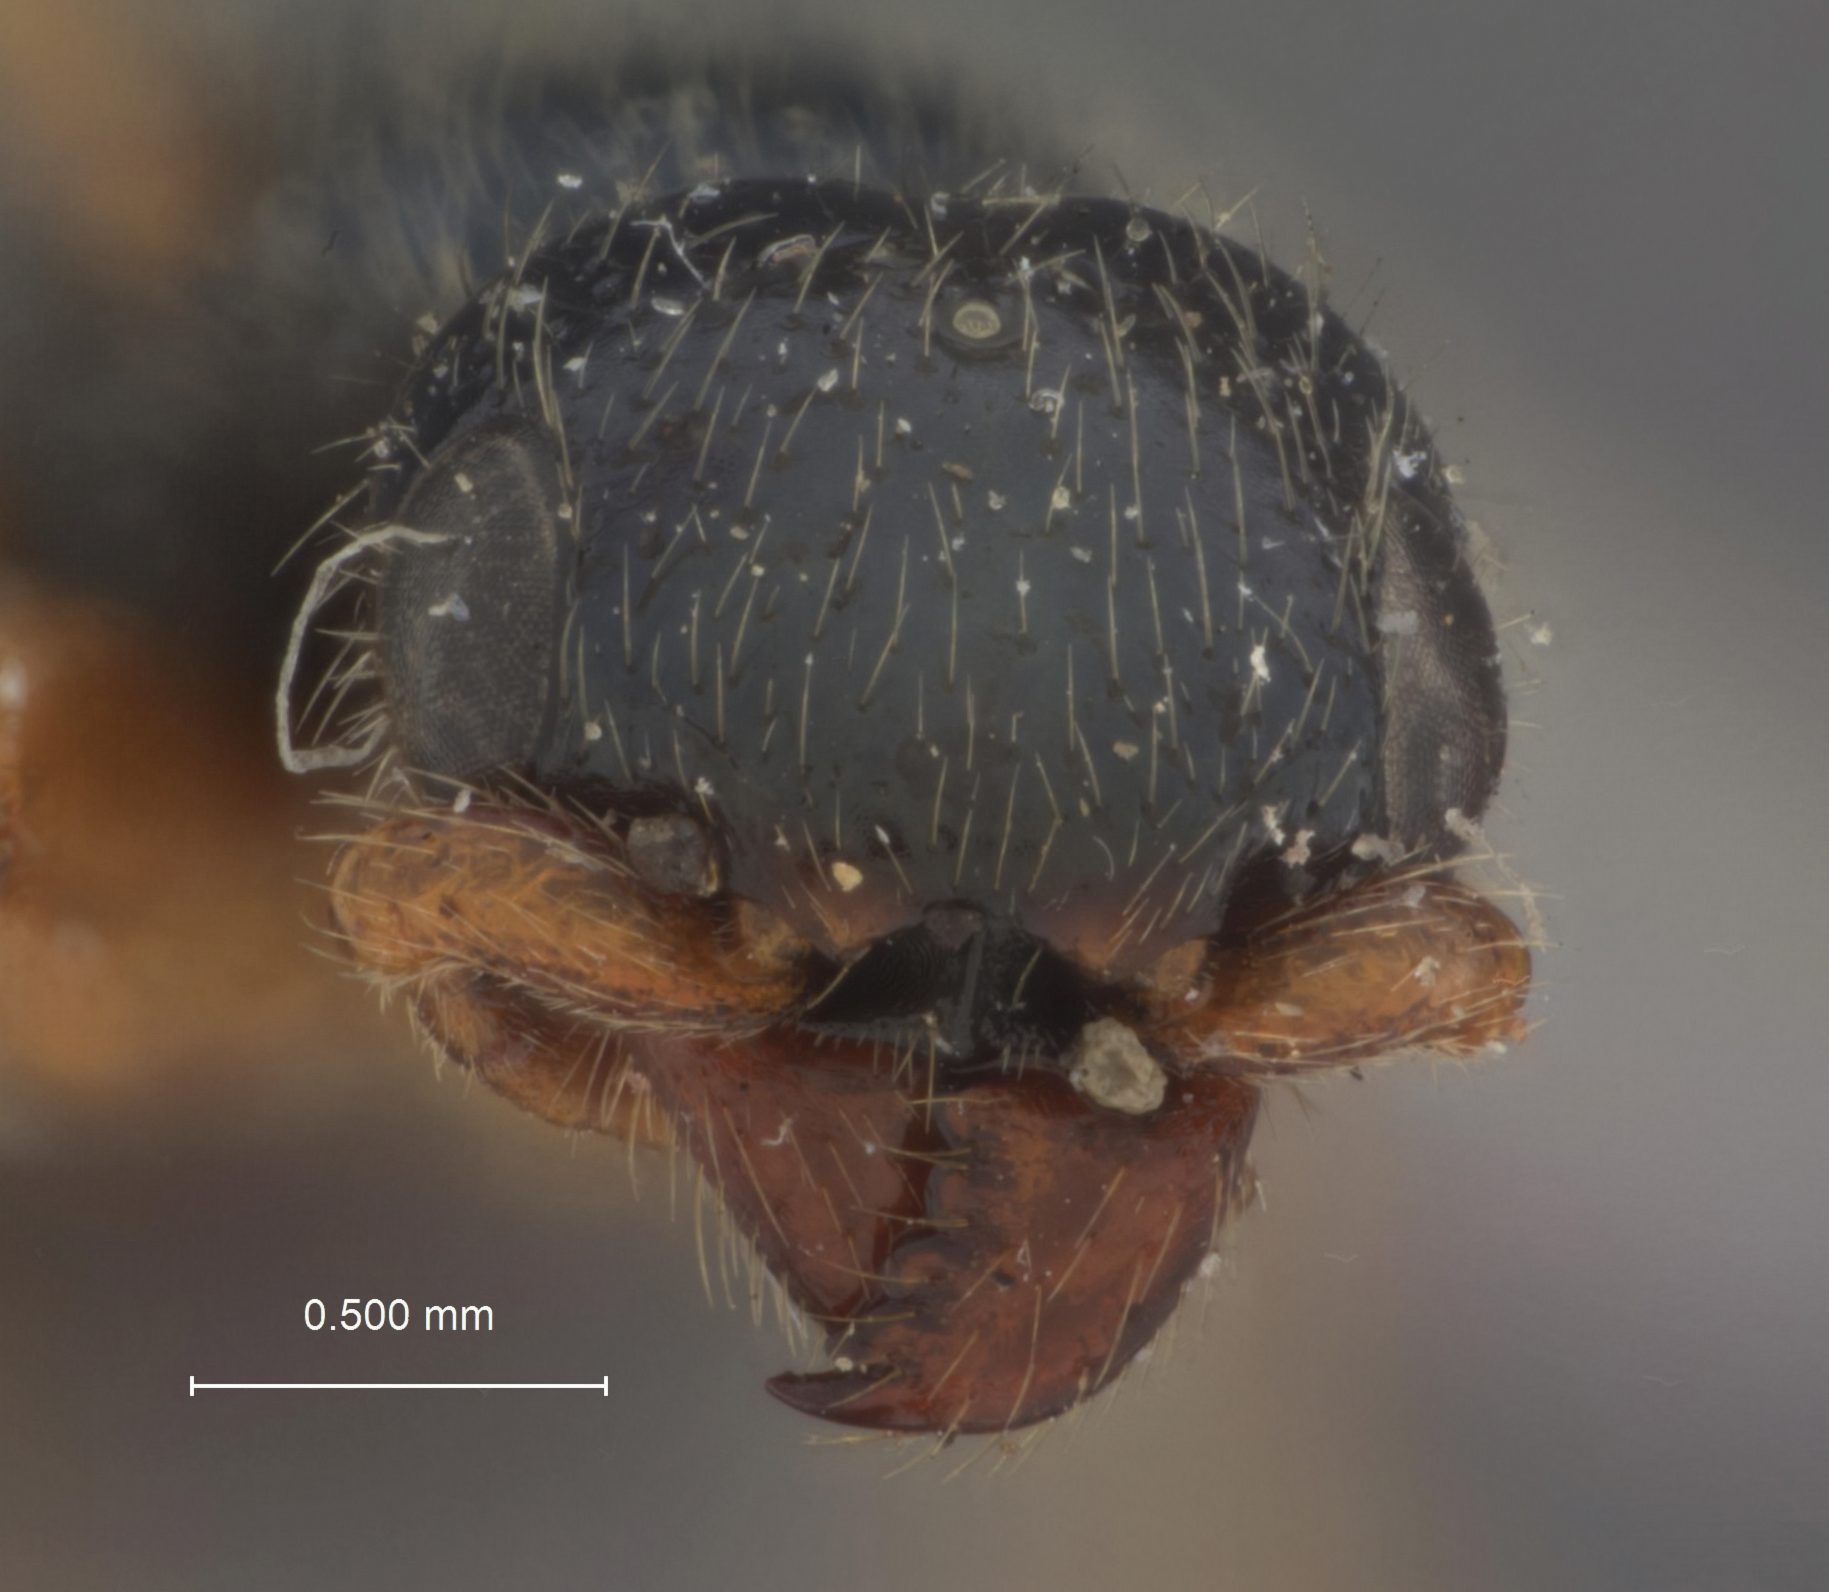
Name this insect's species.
Anisepyris gibbosifrons
